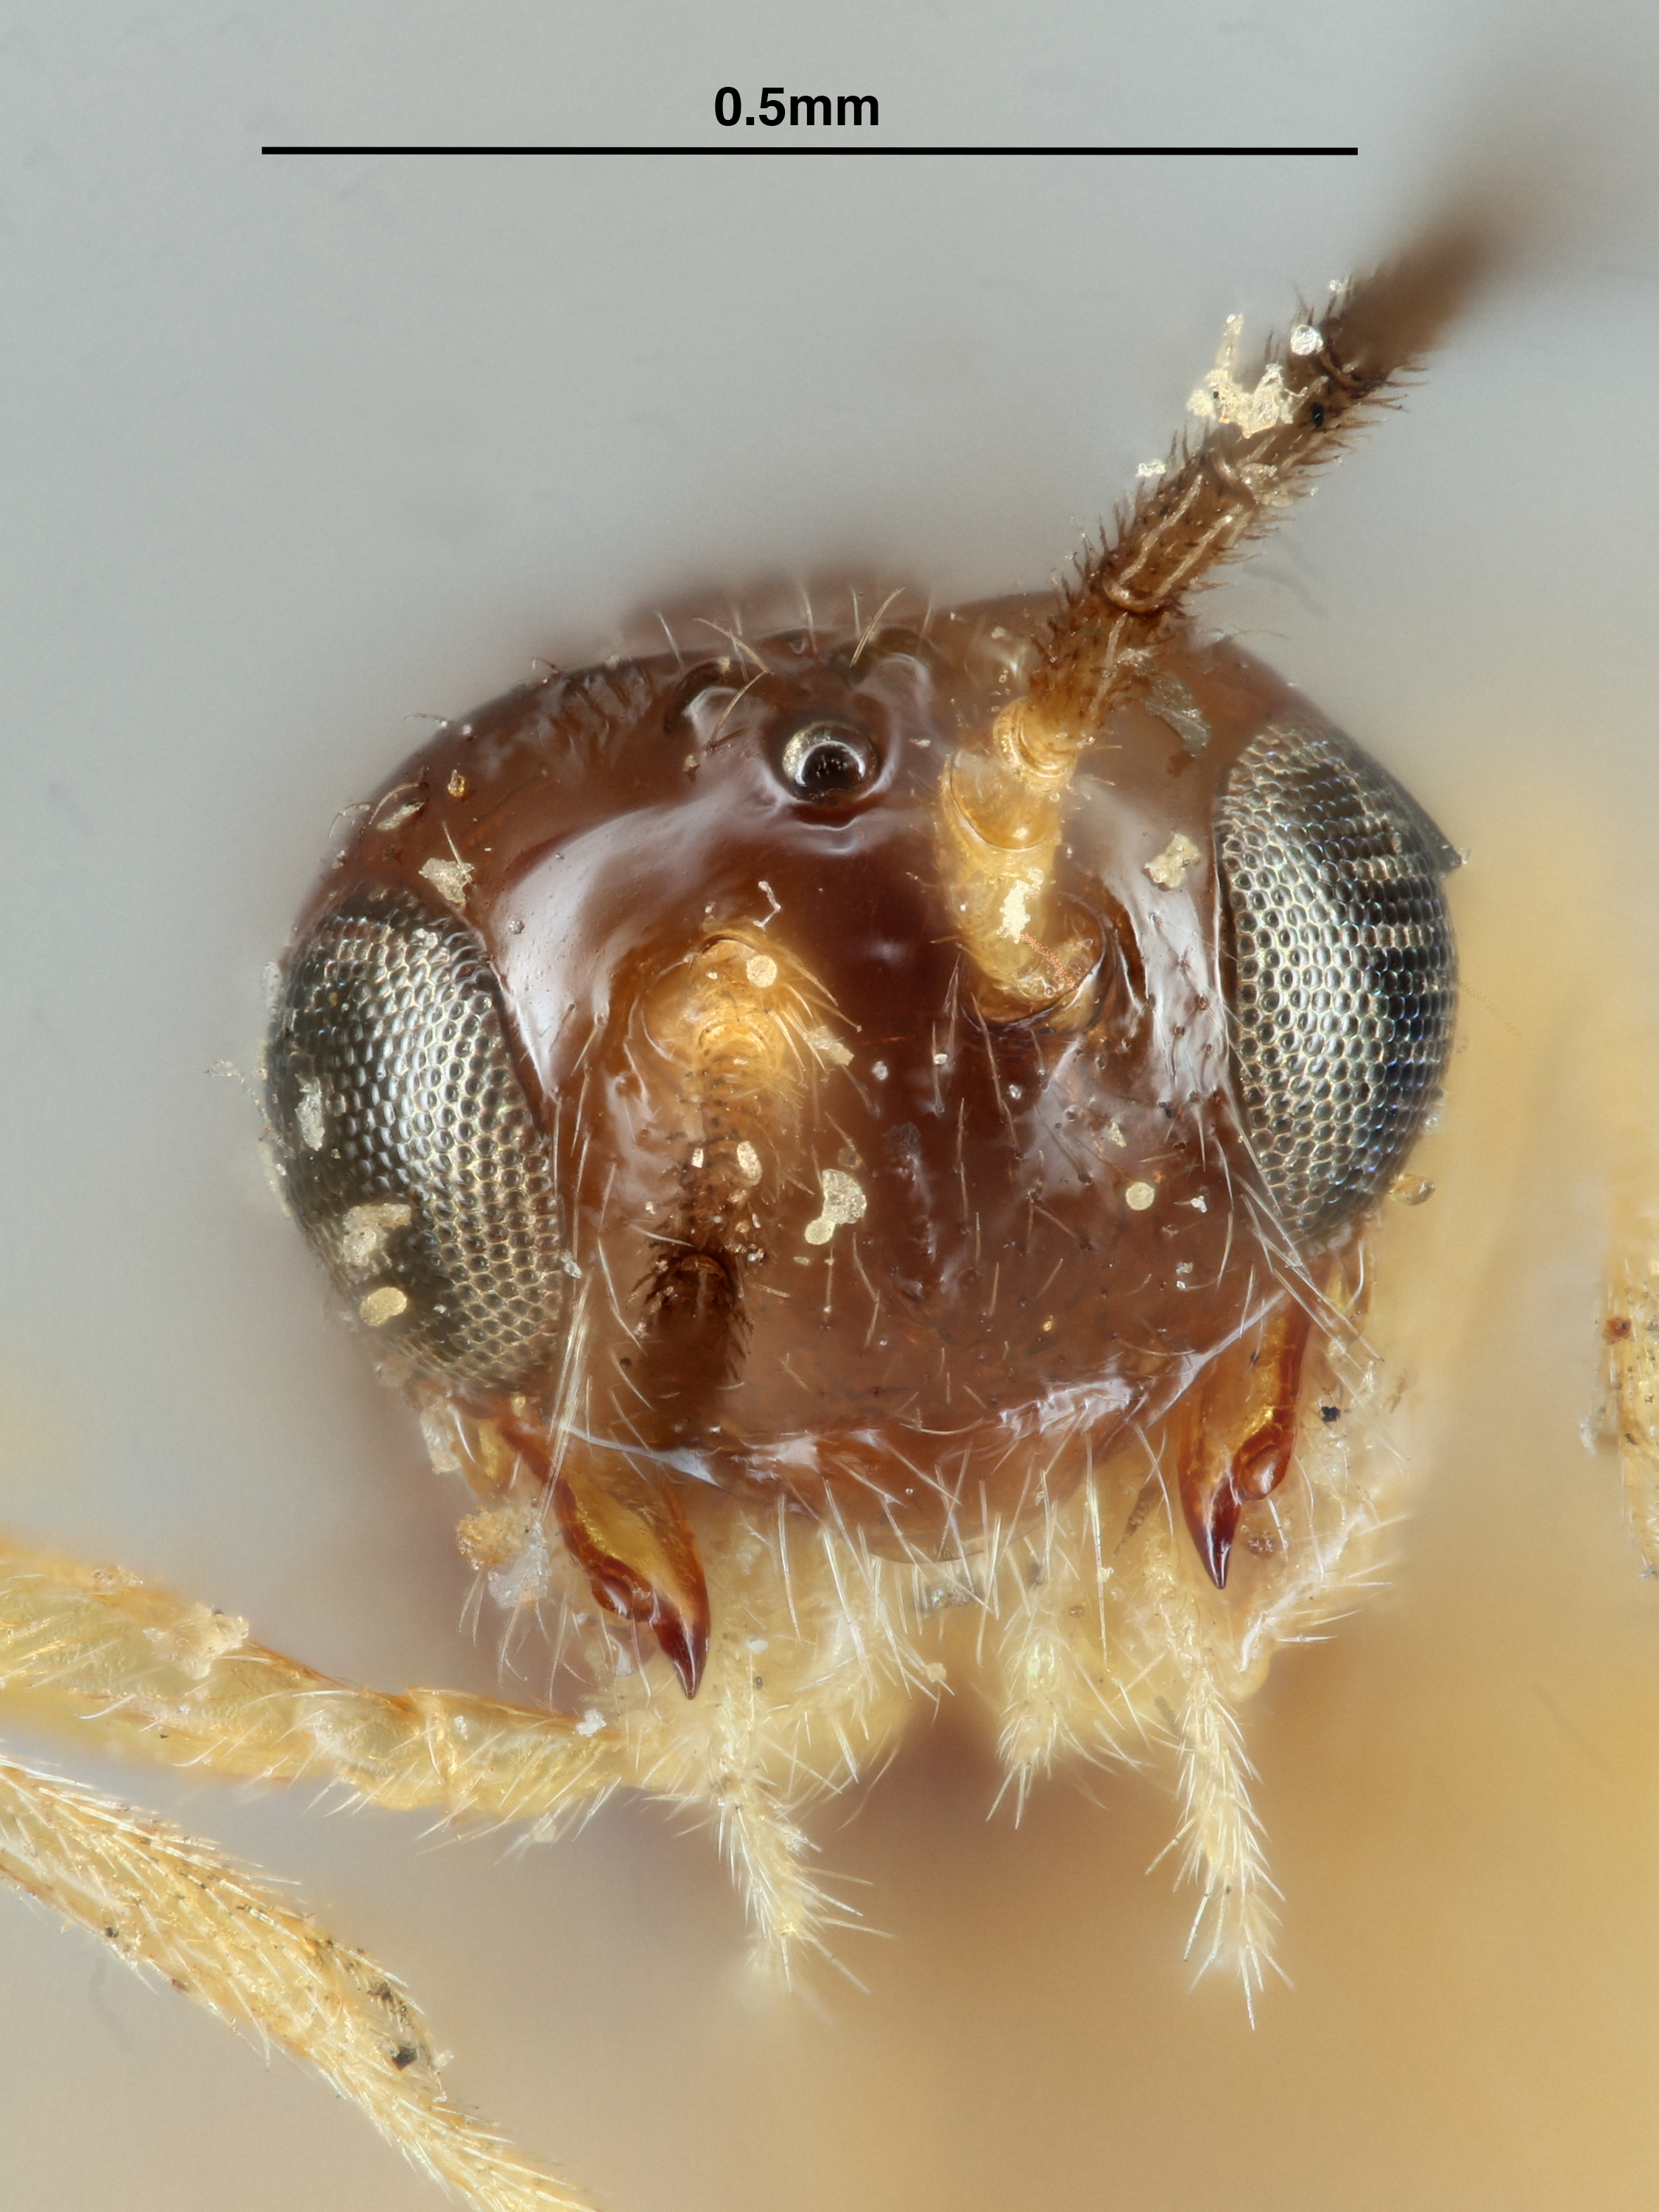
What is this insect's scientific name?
Mesocrina microrhopalae
